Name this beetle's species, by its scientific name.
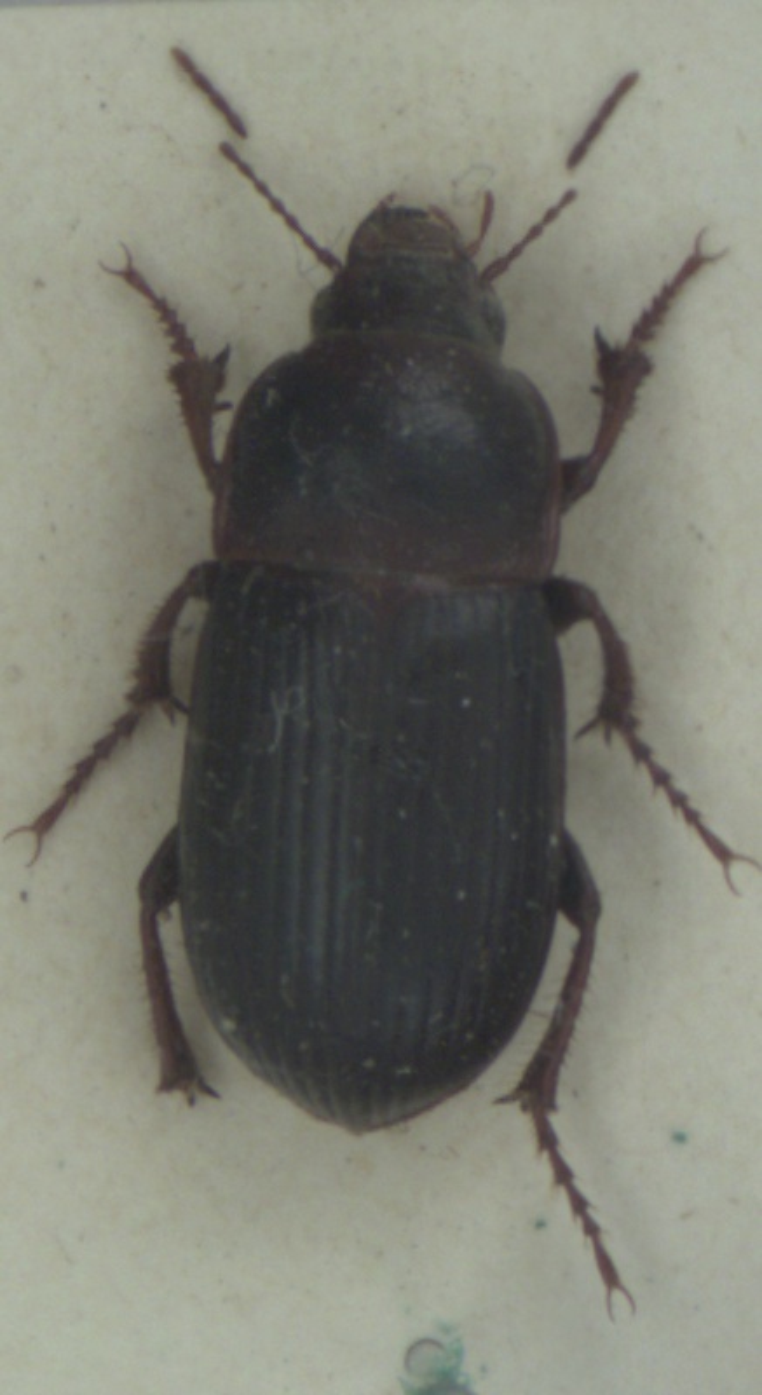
Zabrus tenebrioides
